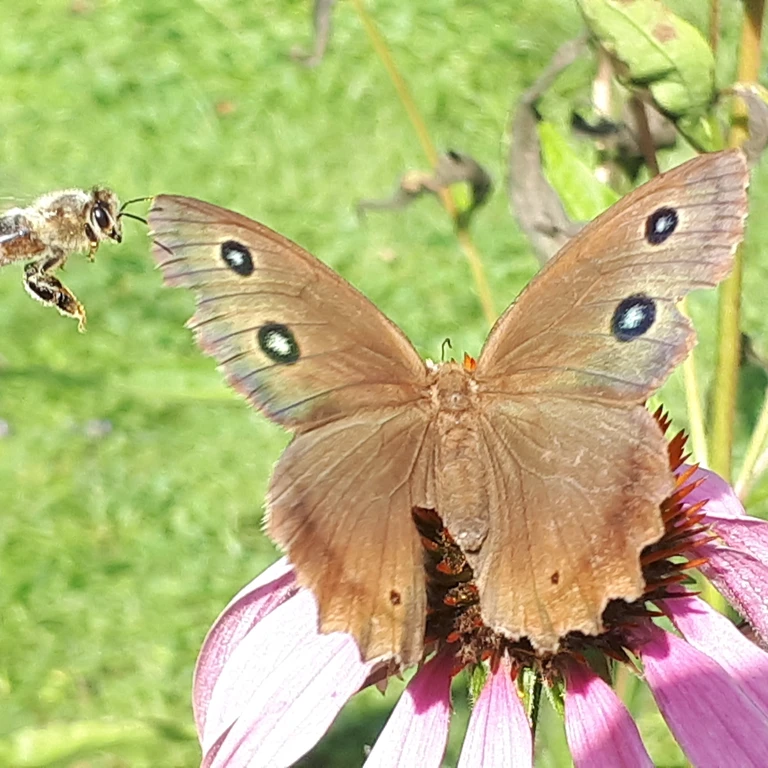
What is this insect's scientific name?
Minois dryas
